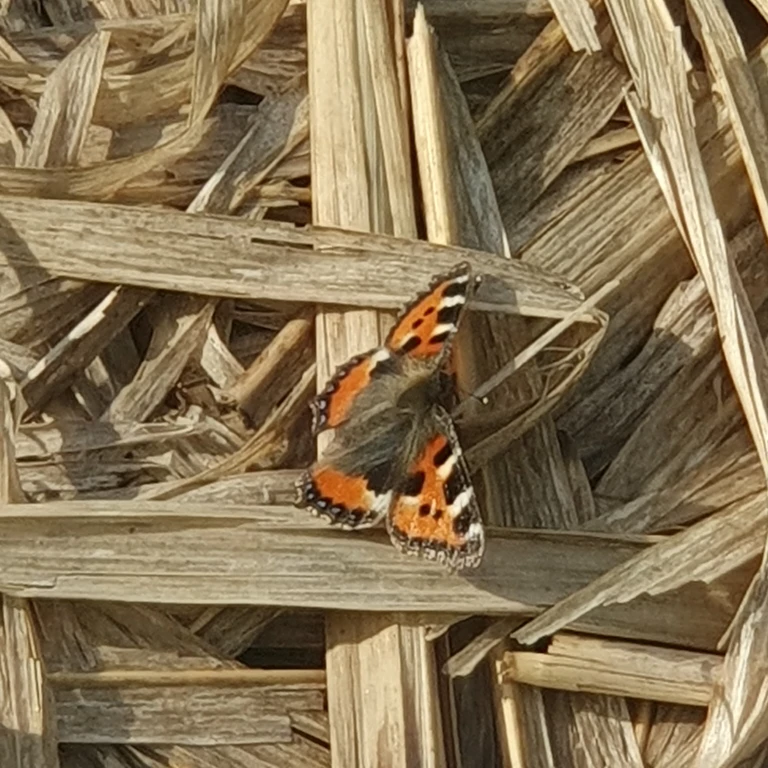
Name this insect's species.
Aglais urticae
